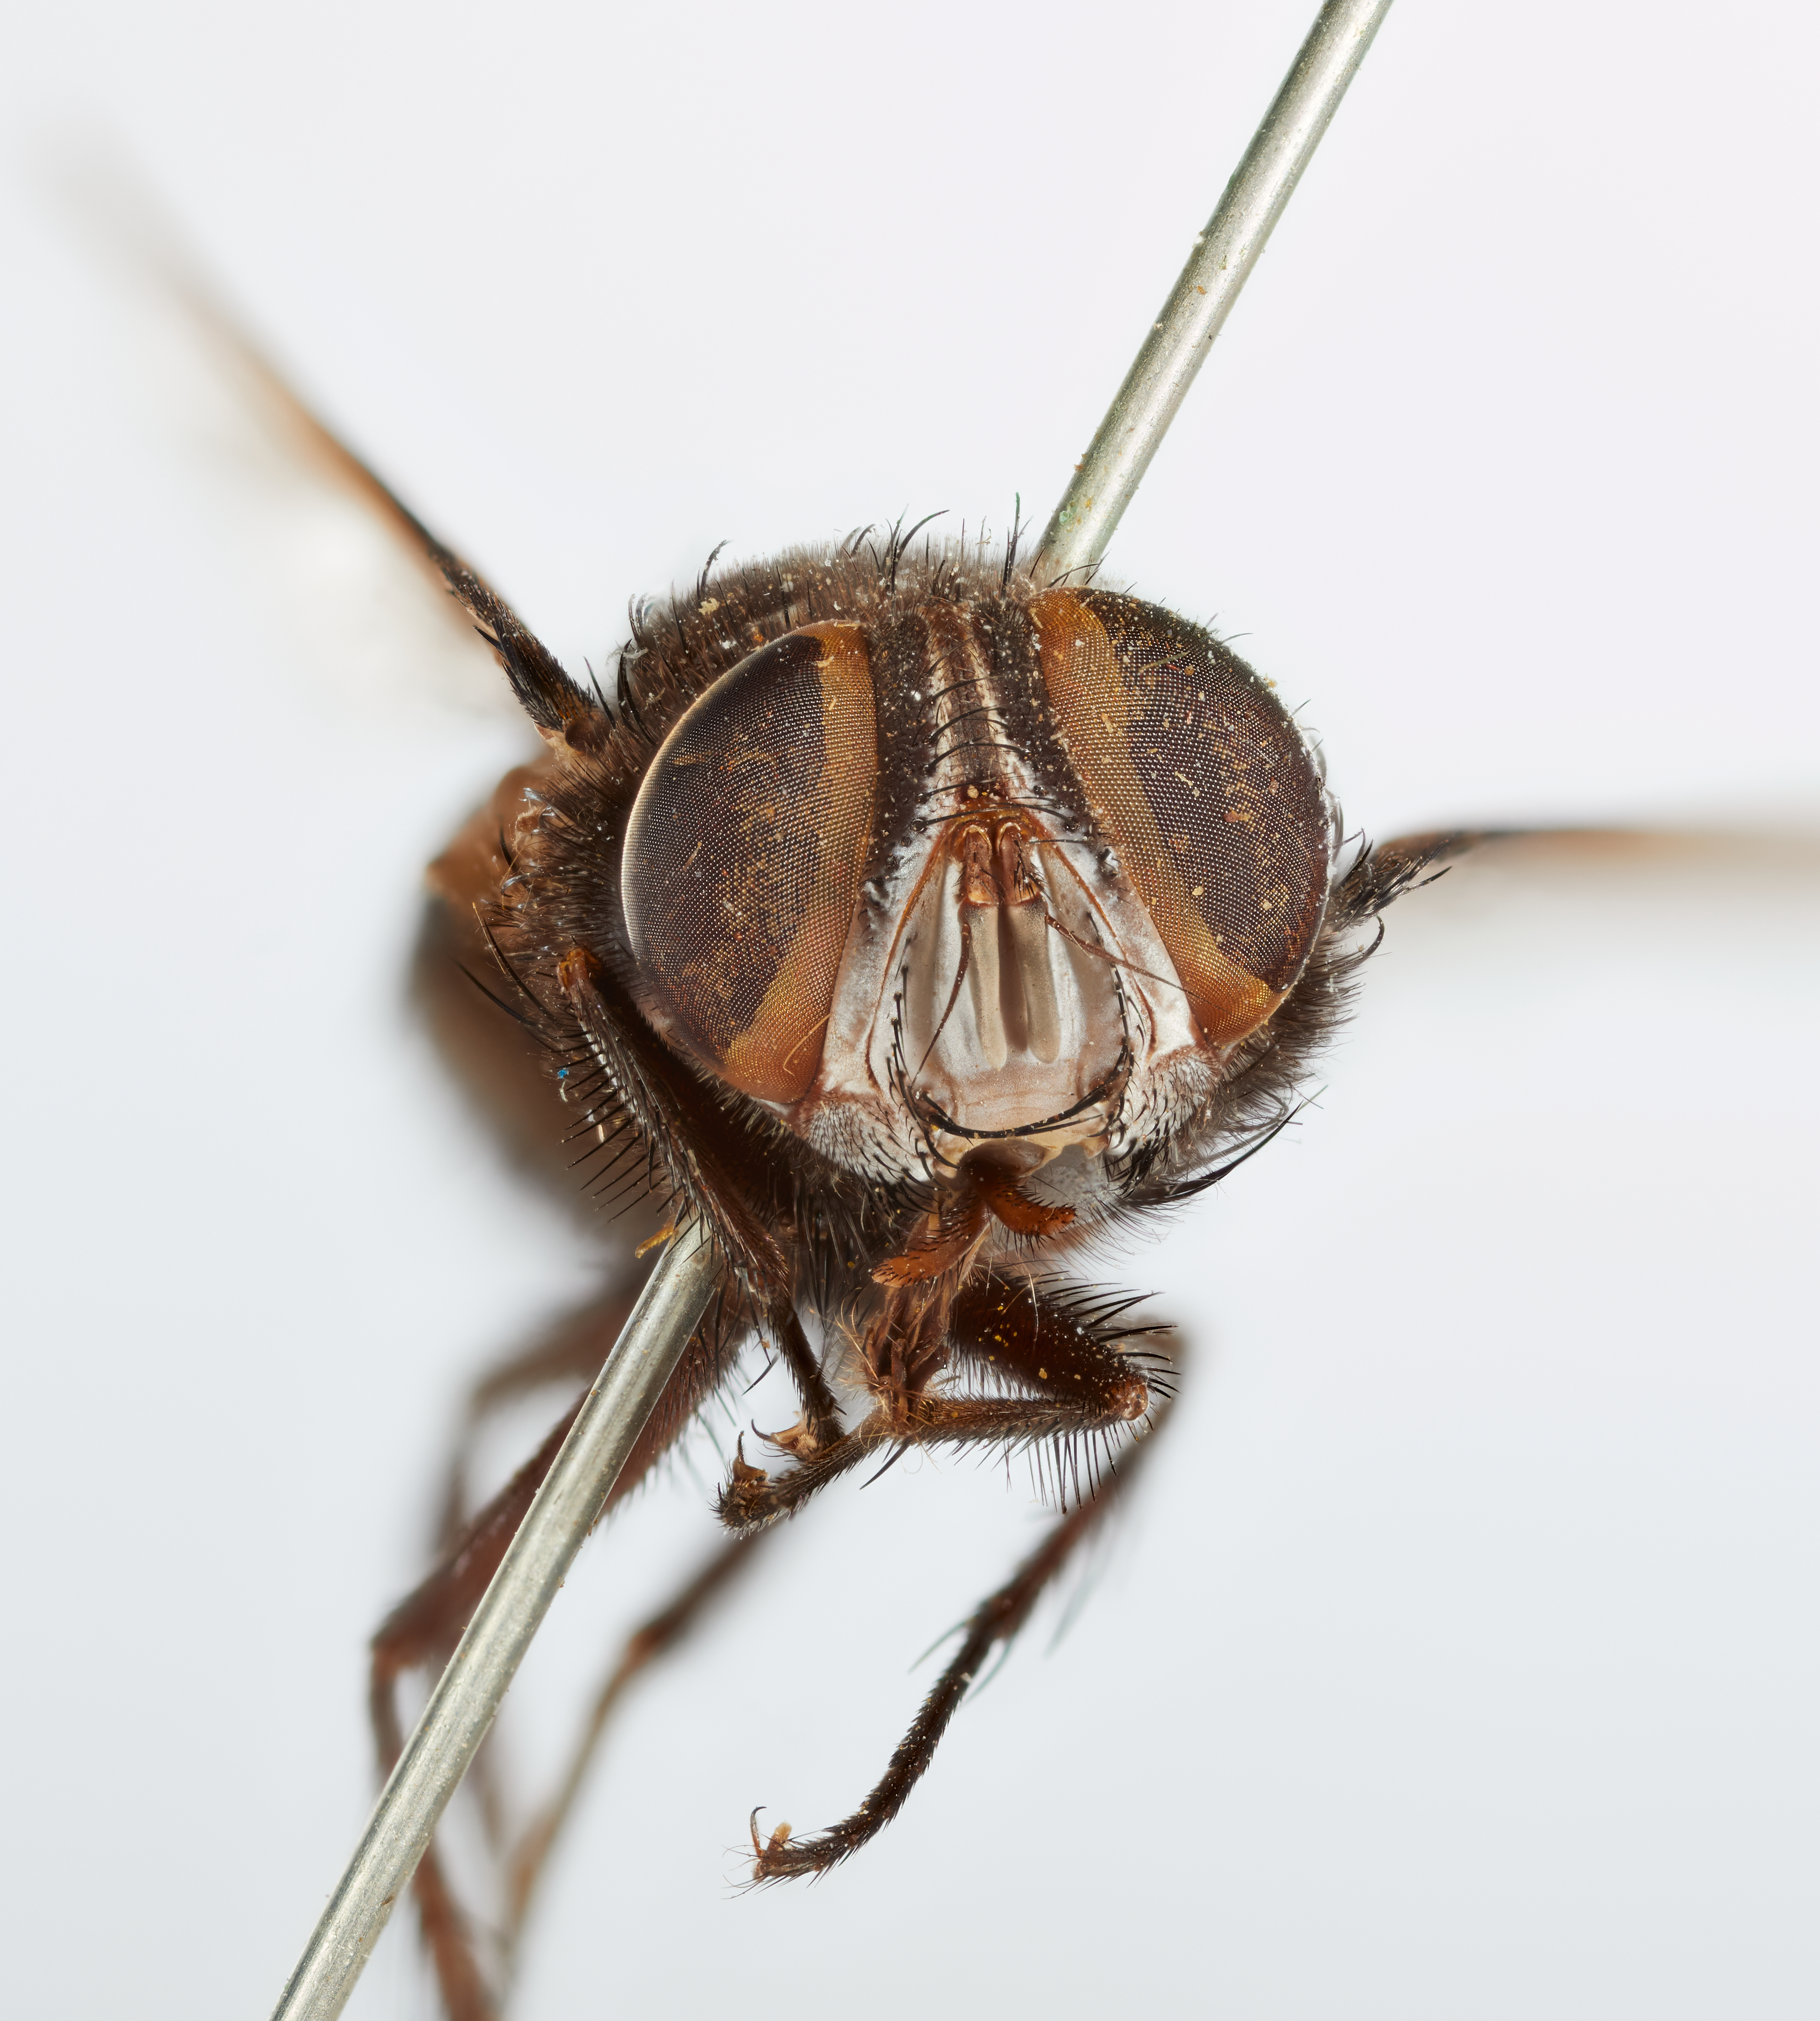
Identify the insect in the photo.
Parachaeta fusca
